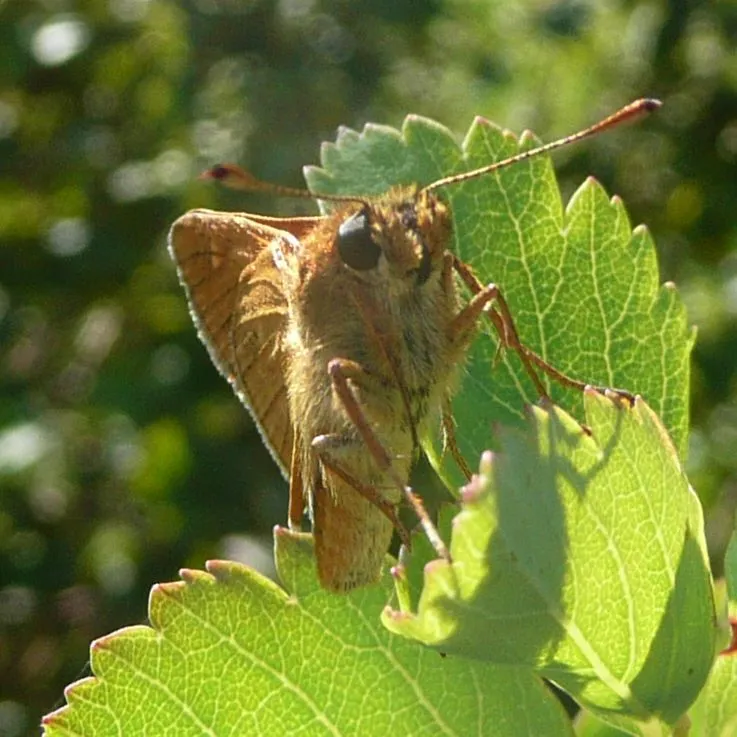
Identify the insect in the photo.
Ochlodes sylvanus (also Ochlodes venata)
